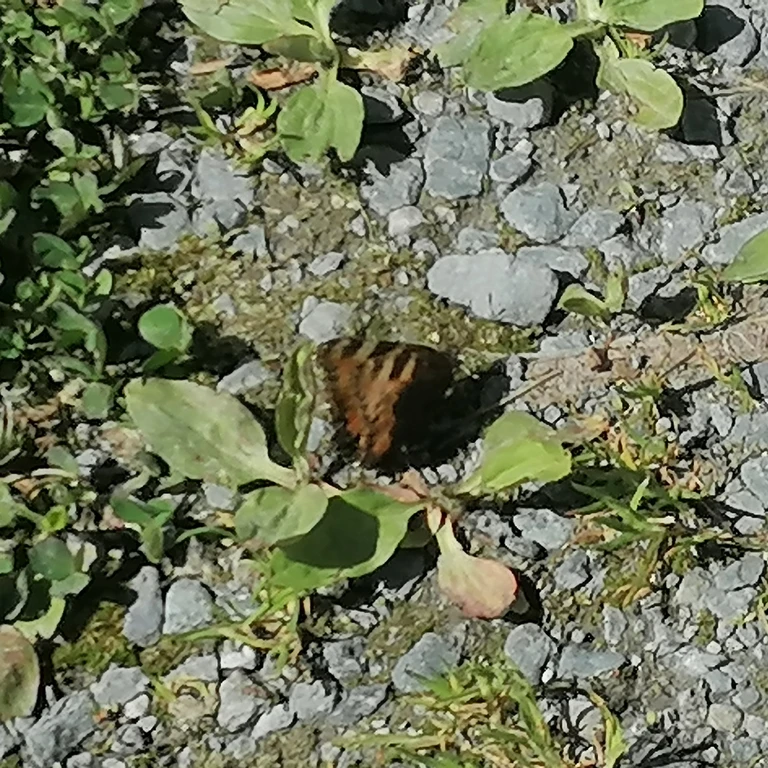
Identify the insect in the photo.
Aglais urticae
